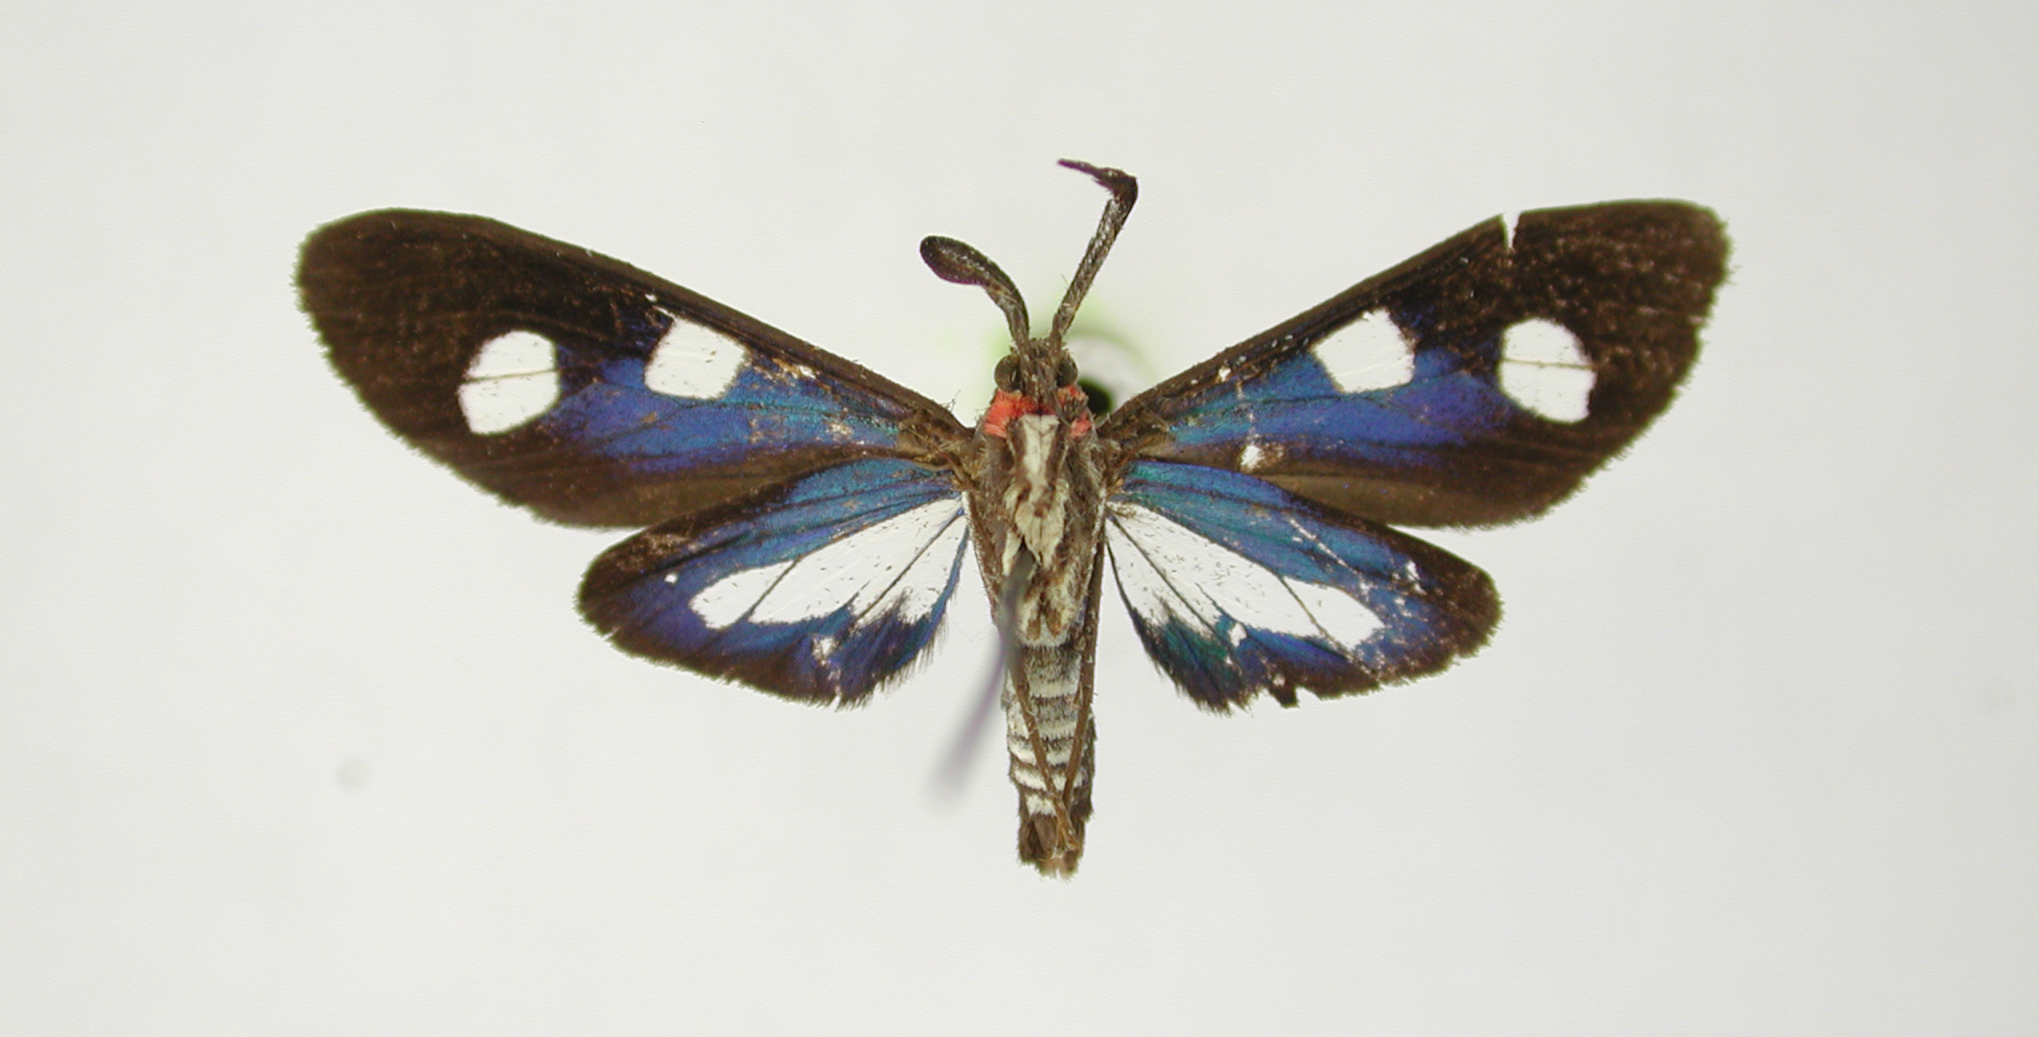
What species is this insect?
Delphyre tetilla (also Delphyre coerulescens)
